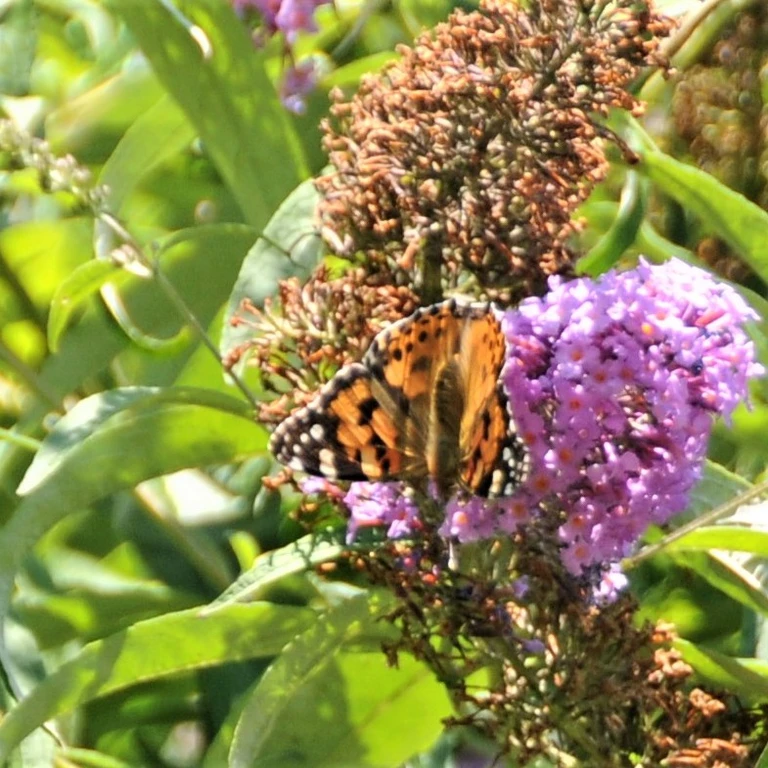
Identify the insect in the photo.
Vanessa cardui
